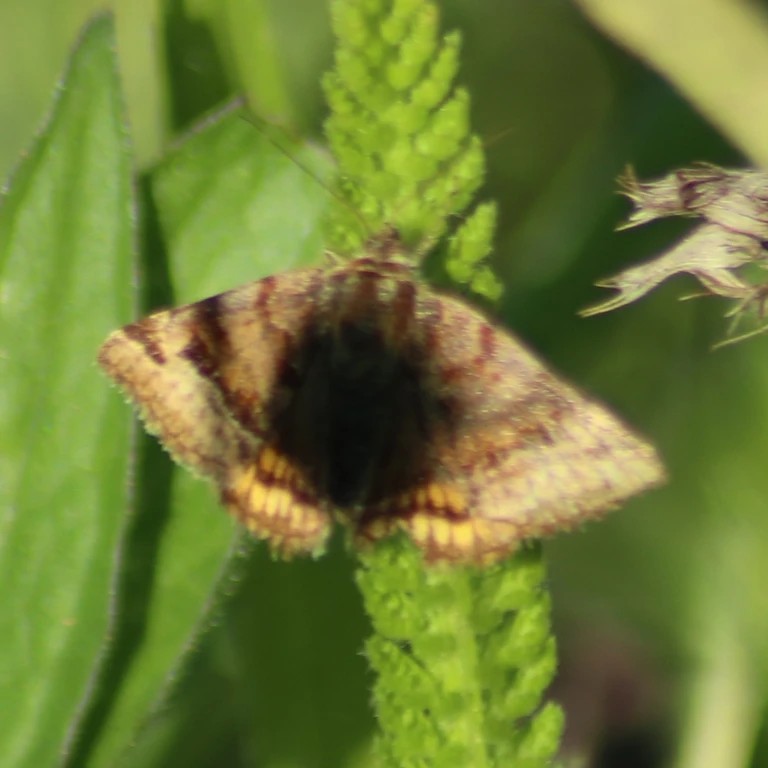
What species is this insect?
Euclidia glyphica
